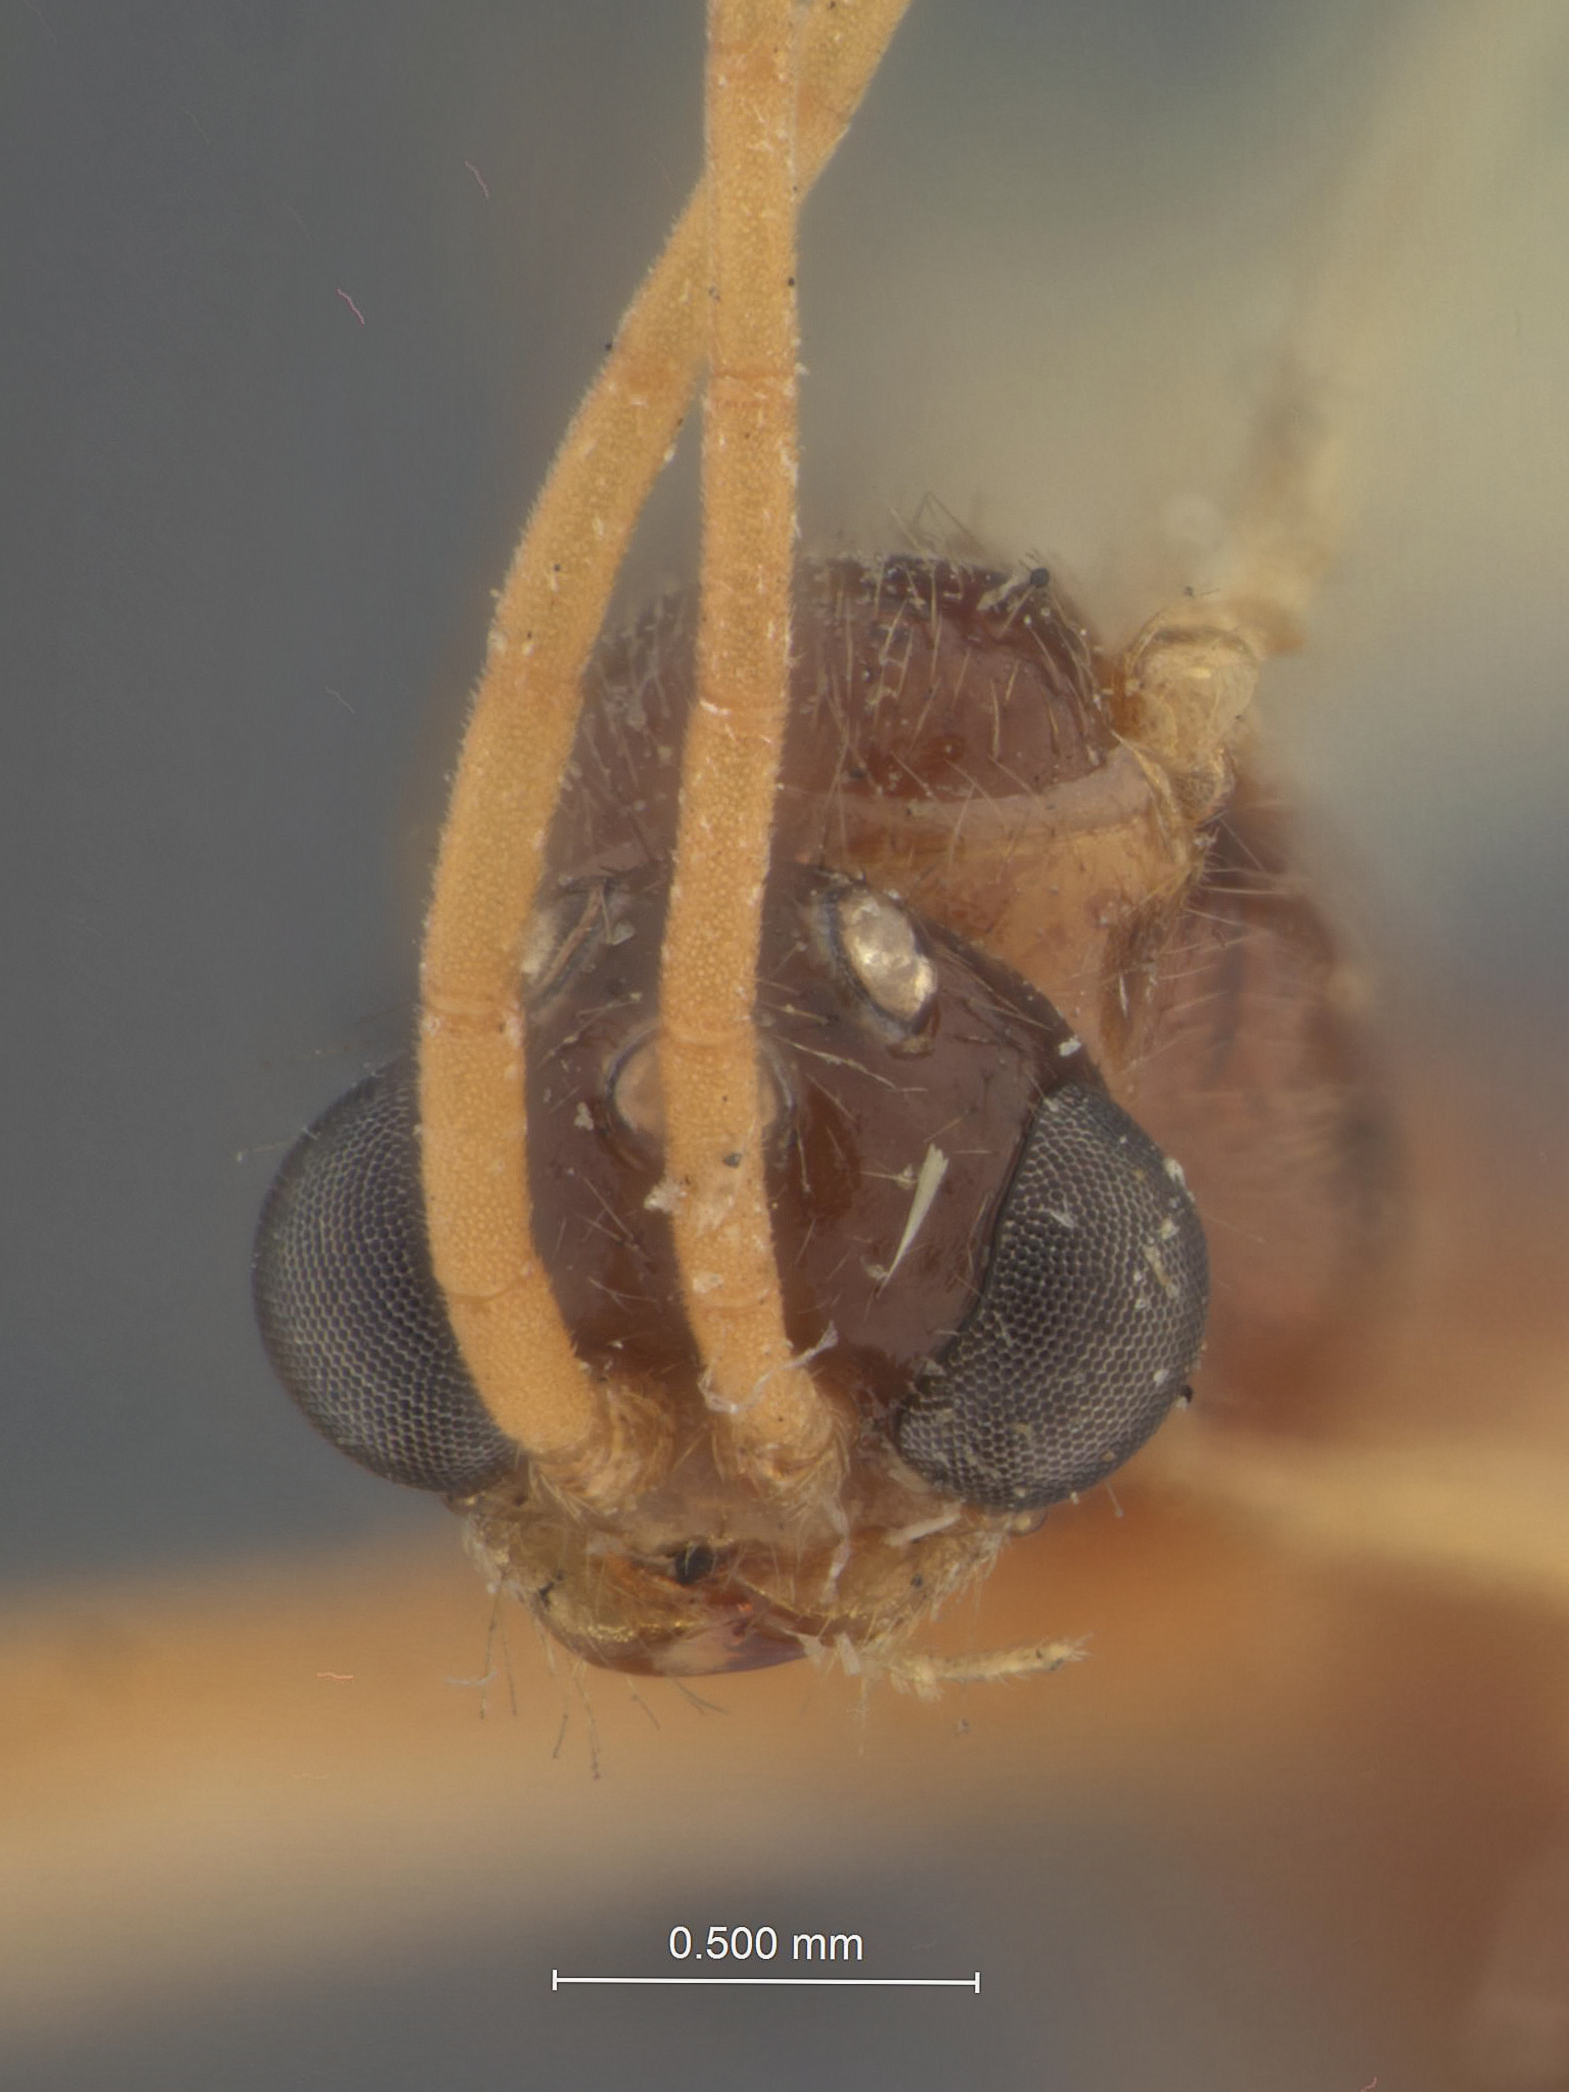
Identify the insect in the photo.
Brachycistis parva
